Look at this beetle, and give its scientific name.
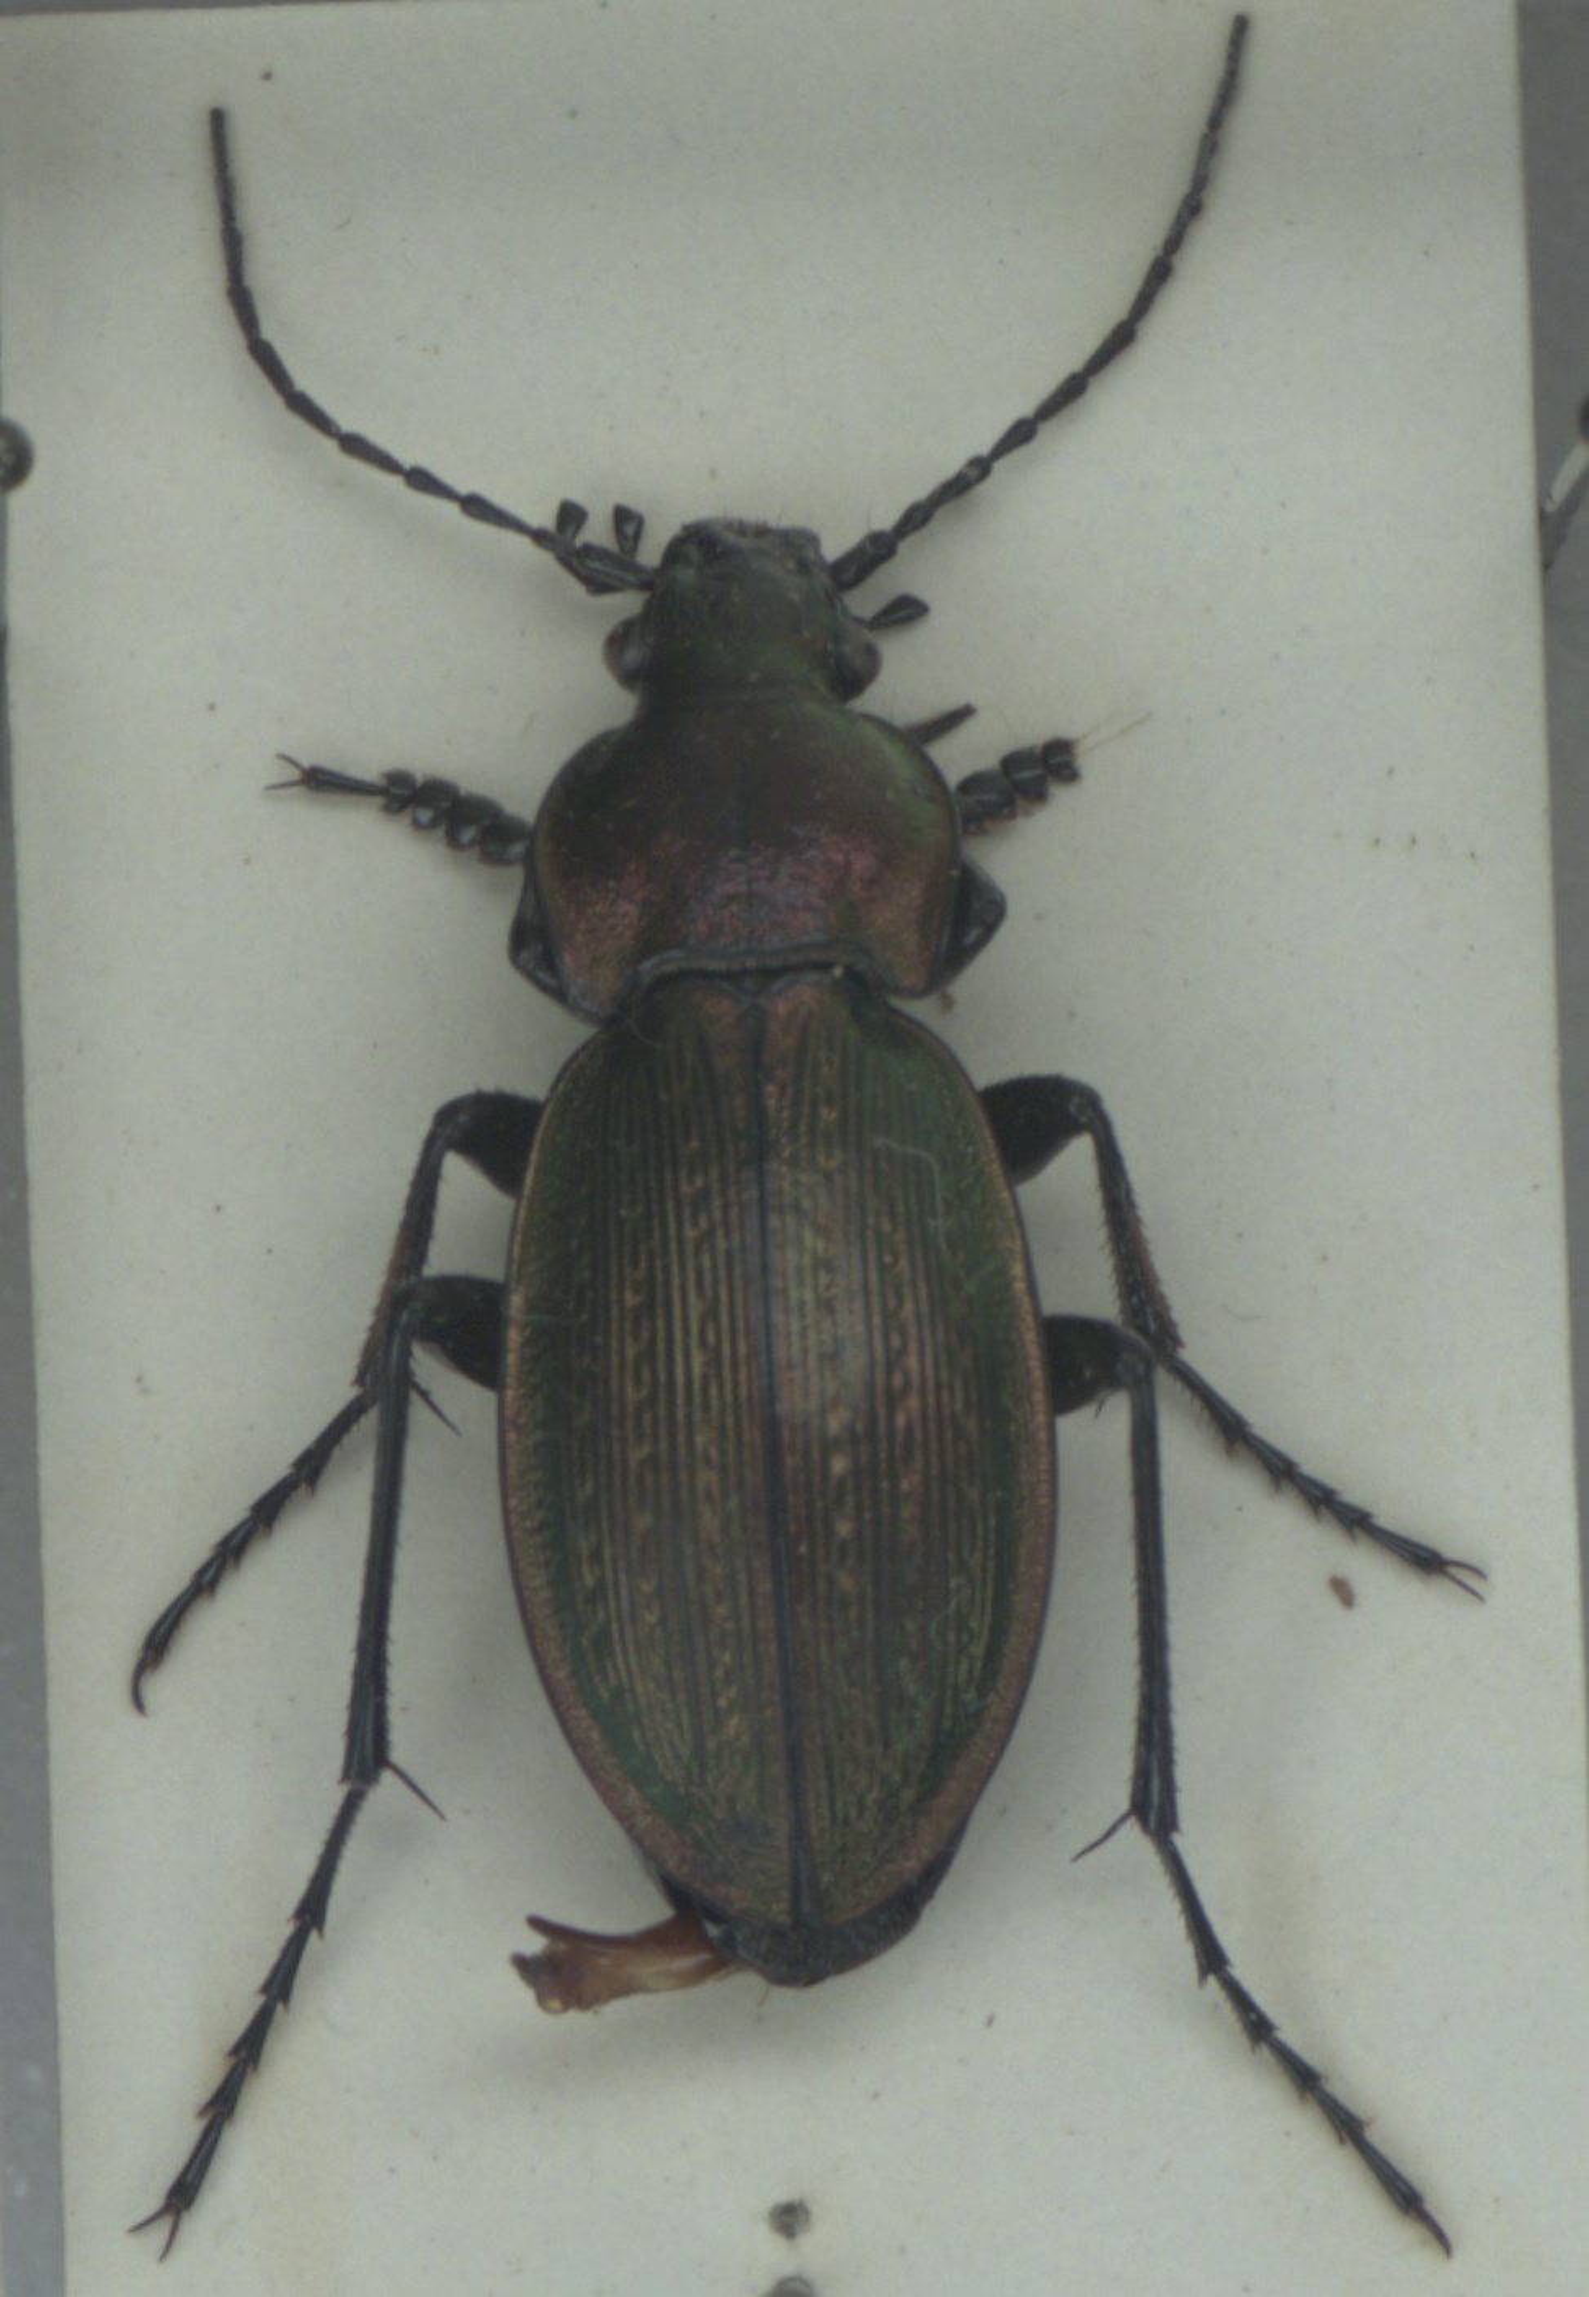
Carabus monilis
